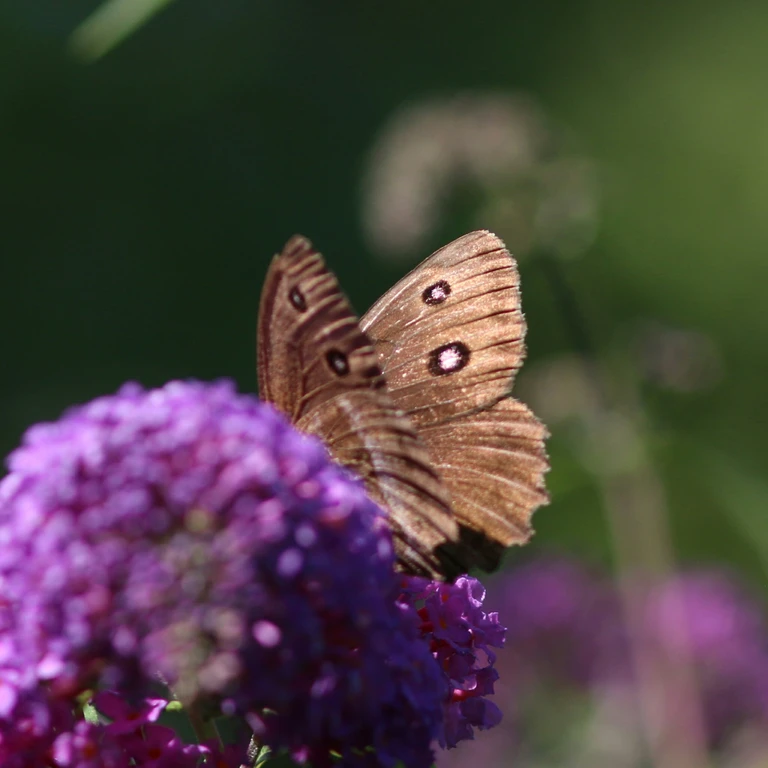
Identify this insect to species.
Minois dryas
